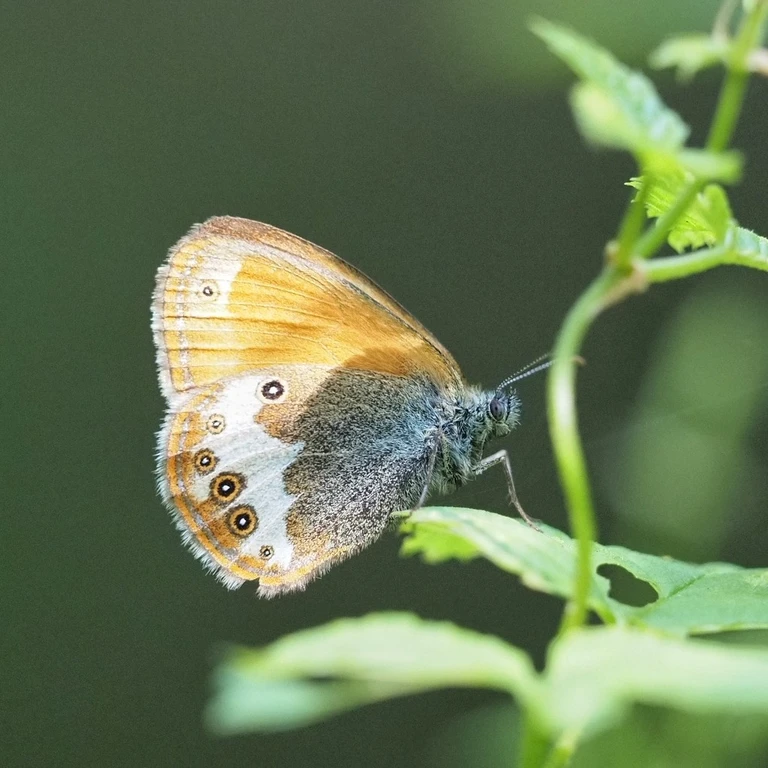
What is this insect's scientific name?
Coenonympha arcania
